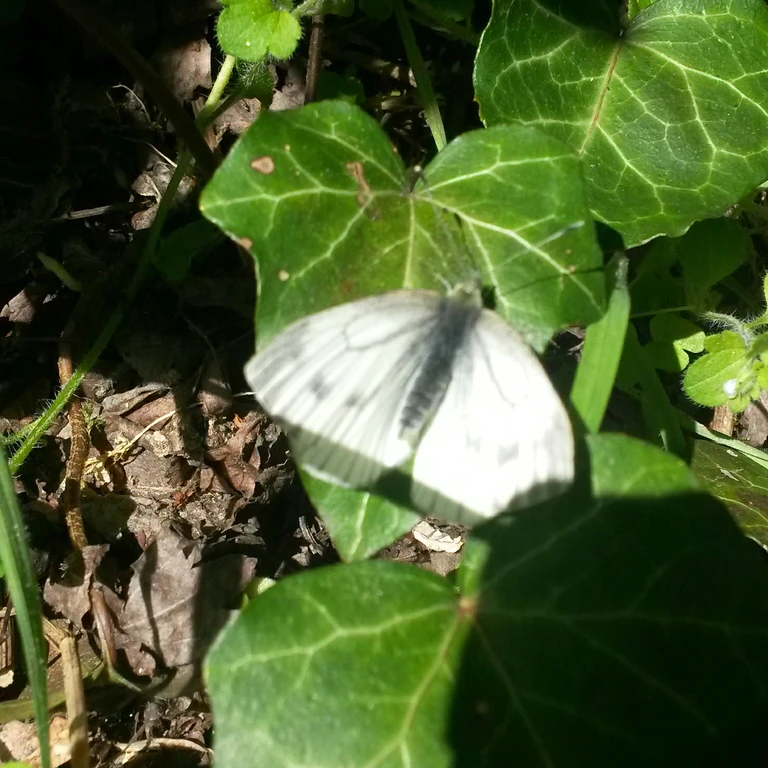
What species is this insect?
Pieris napi
